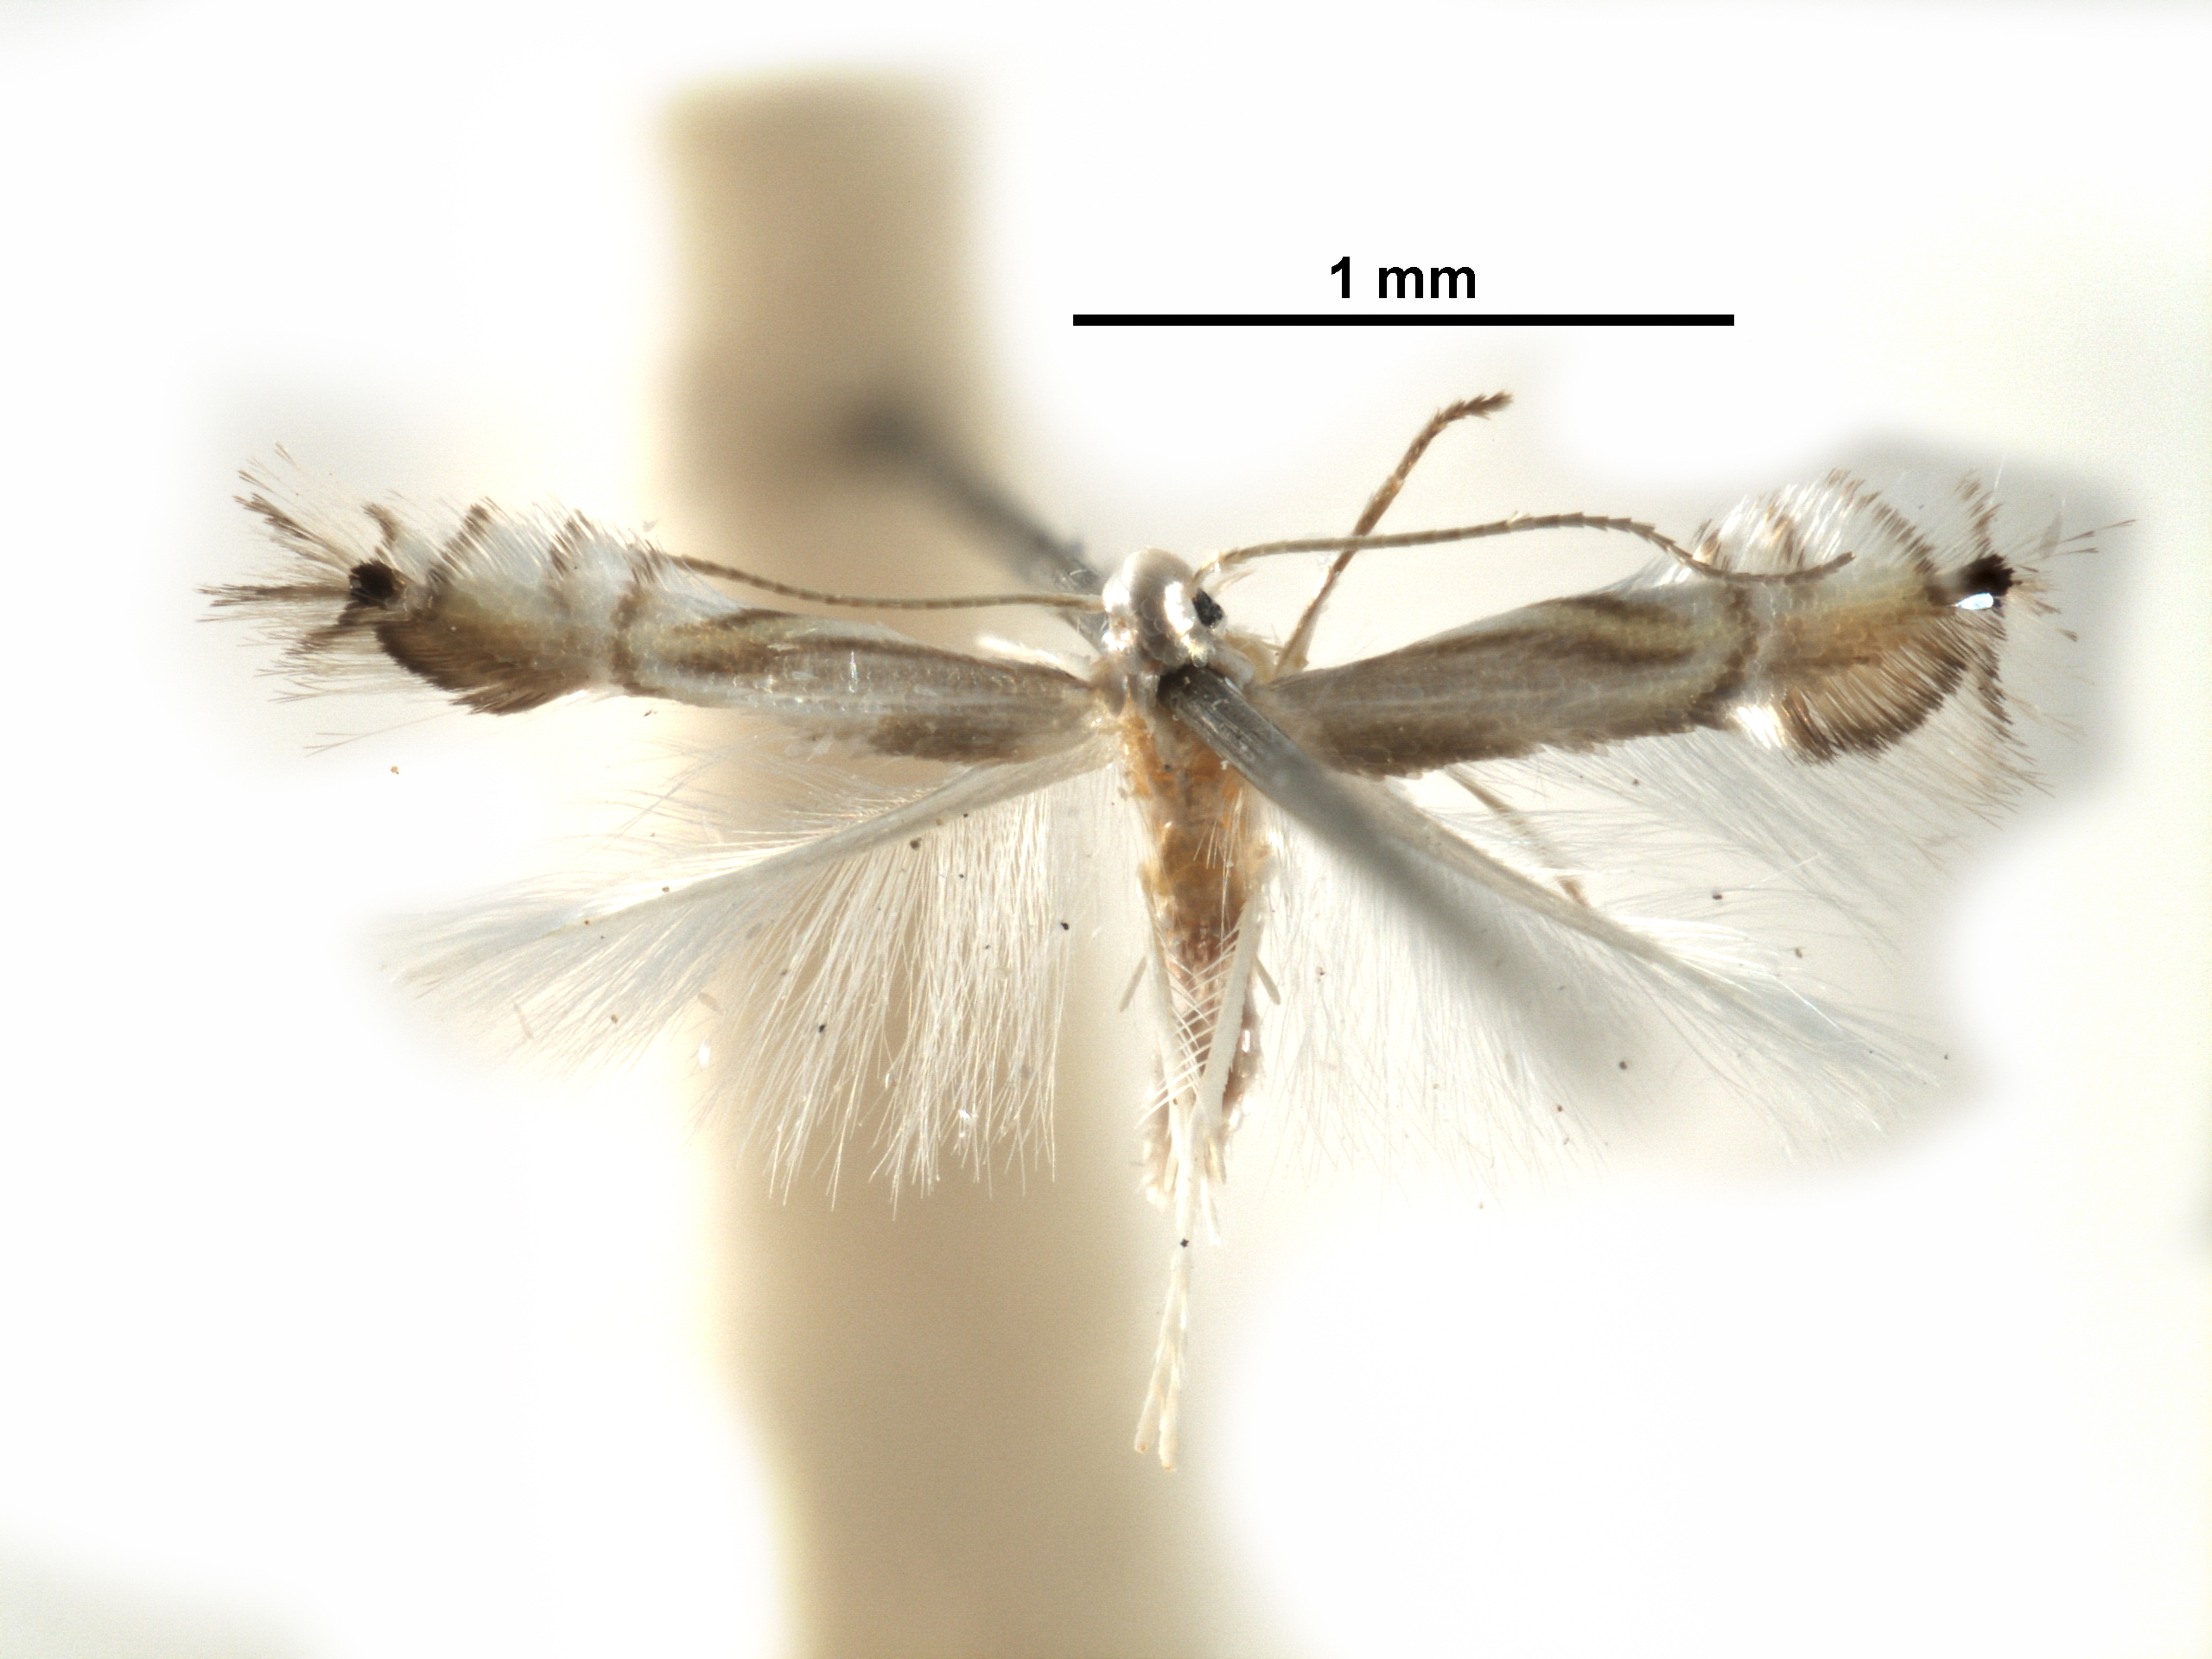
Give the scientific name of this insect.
Phyllocnistis toparcha
